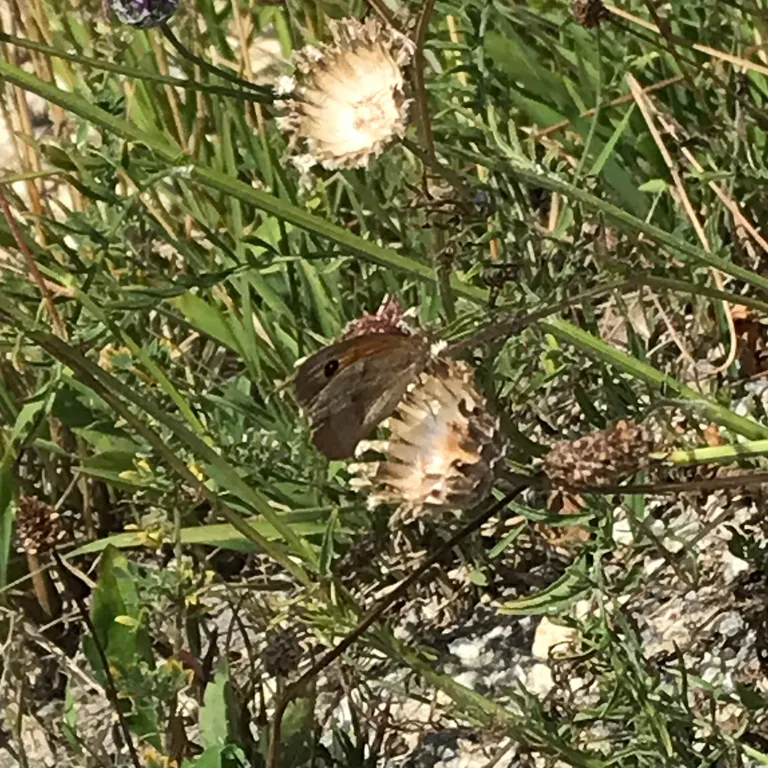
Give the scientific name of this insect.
Maniola jurtina
